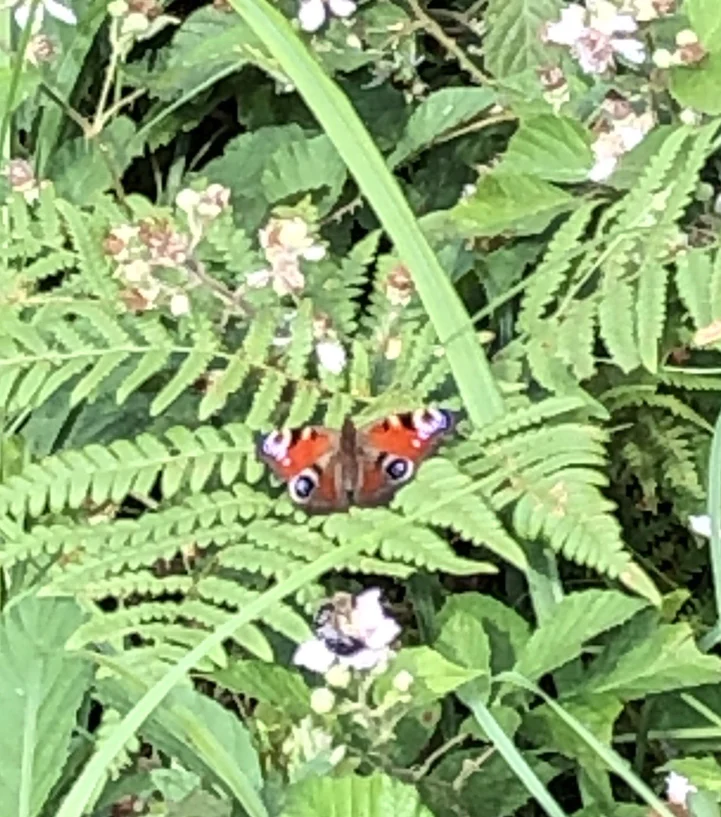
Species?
Aglais io
